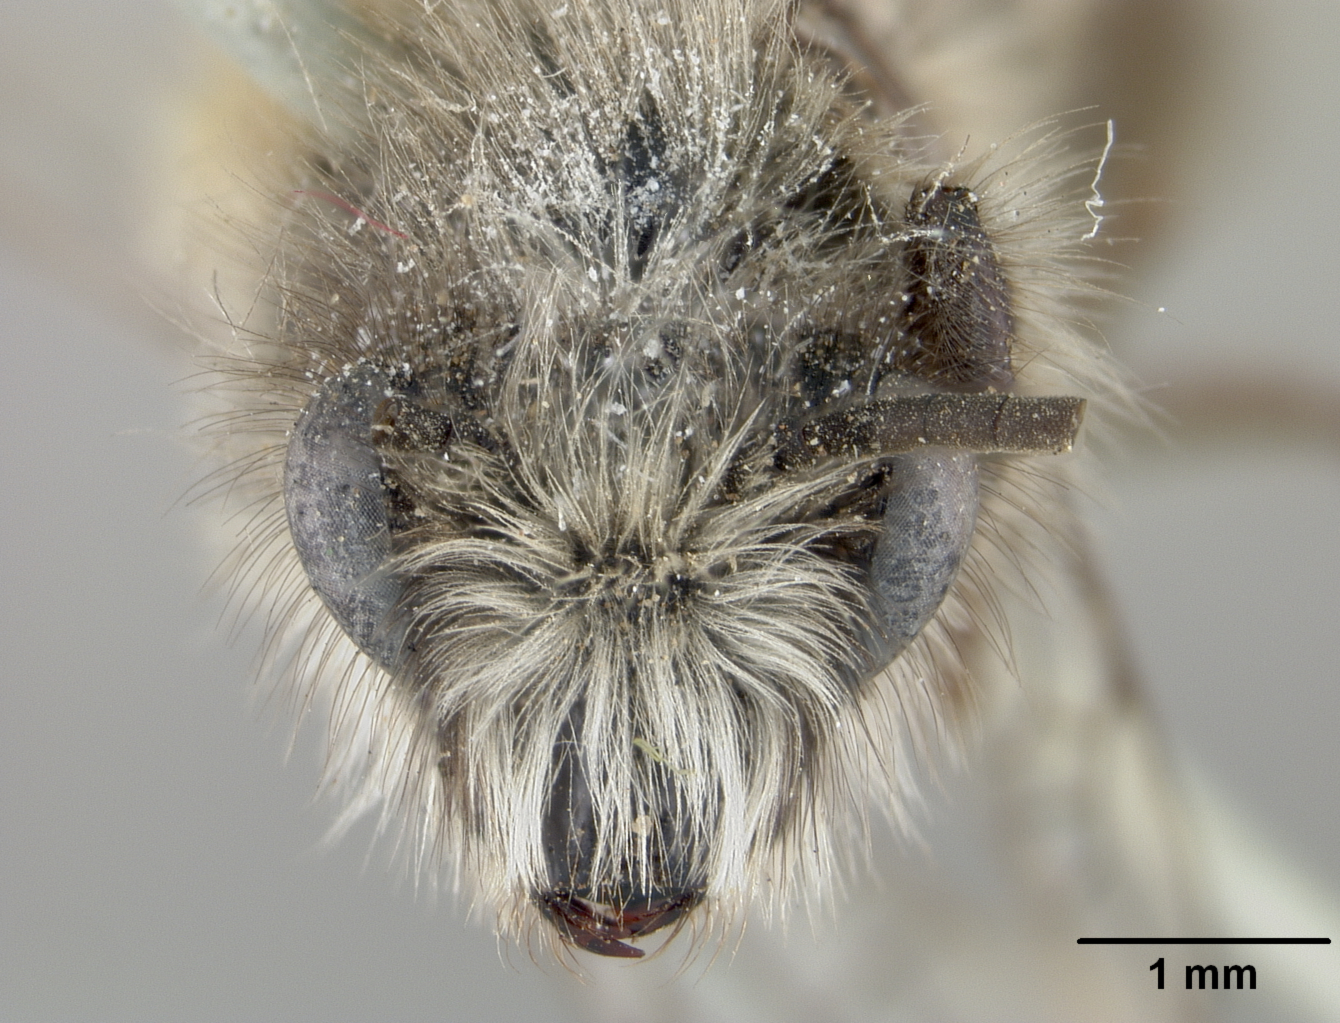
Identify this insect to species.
Colletes rufosignatus
